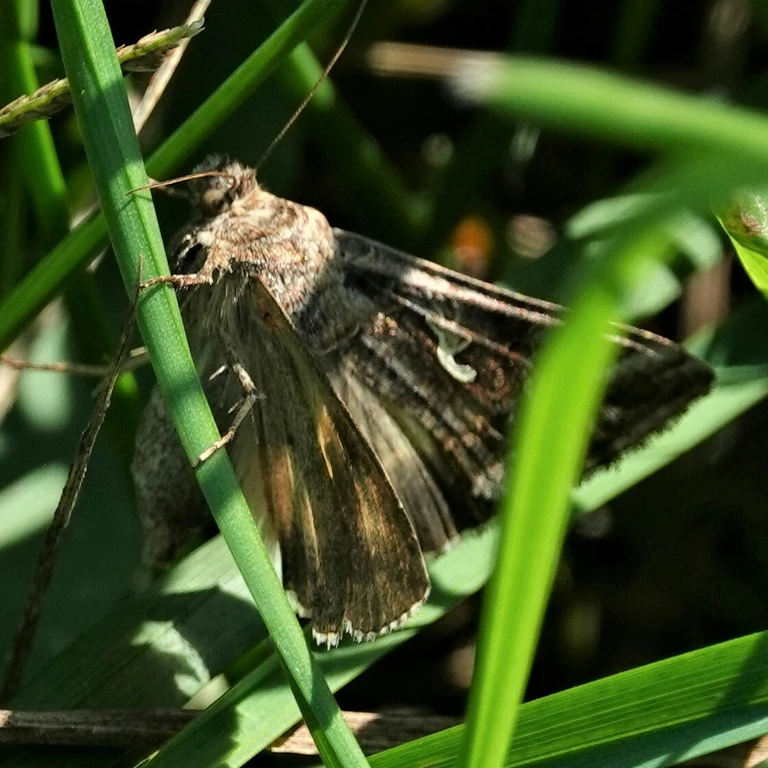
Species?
Autographa gamma
